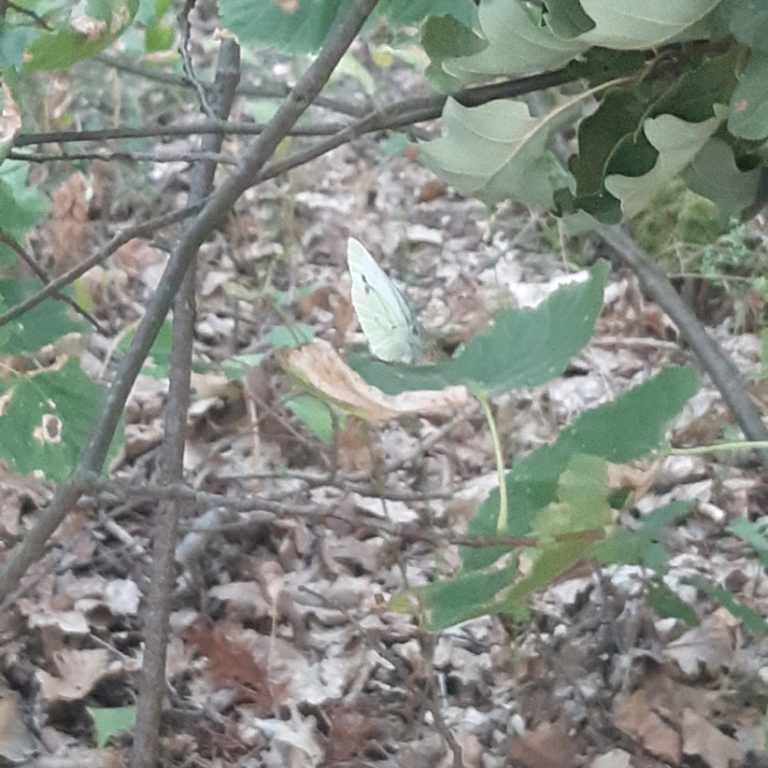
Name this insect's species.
Pieris napi
